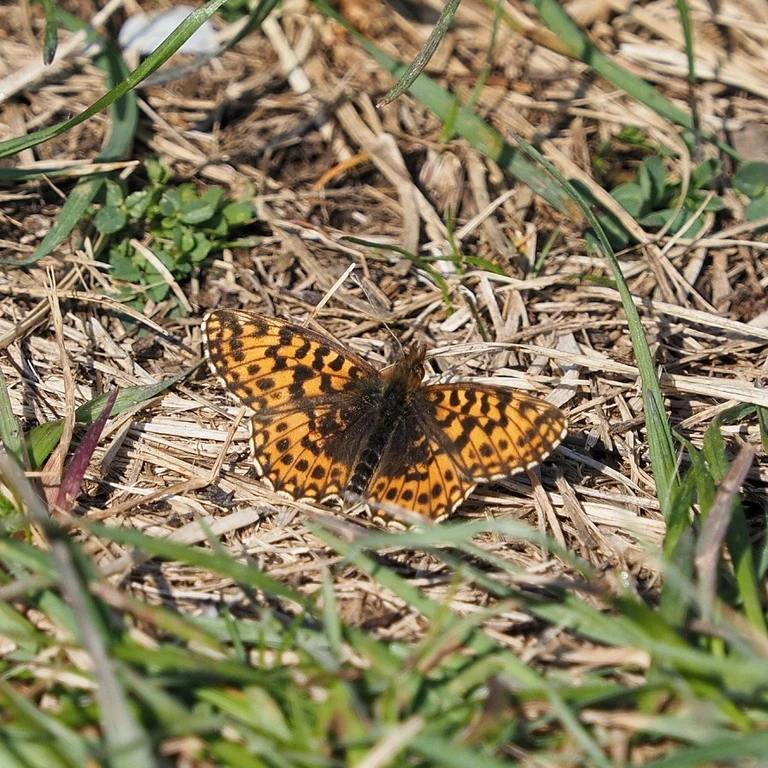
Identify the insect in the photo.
Boloria dia
